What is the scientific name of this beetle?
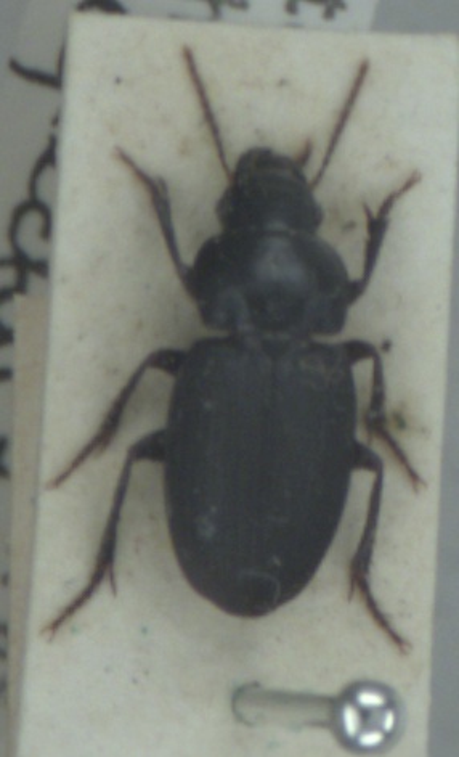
Harpalus neglectus
